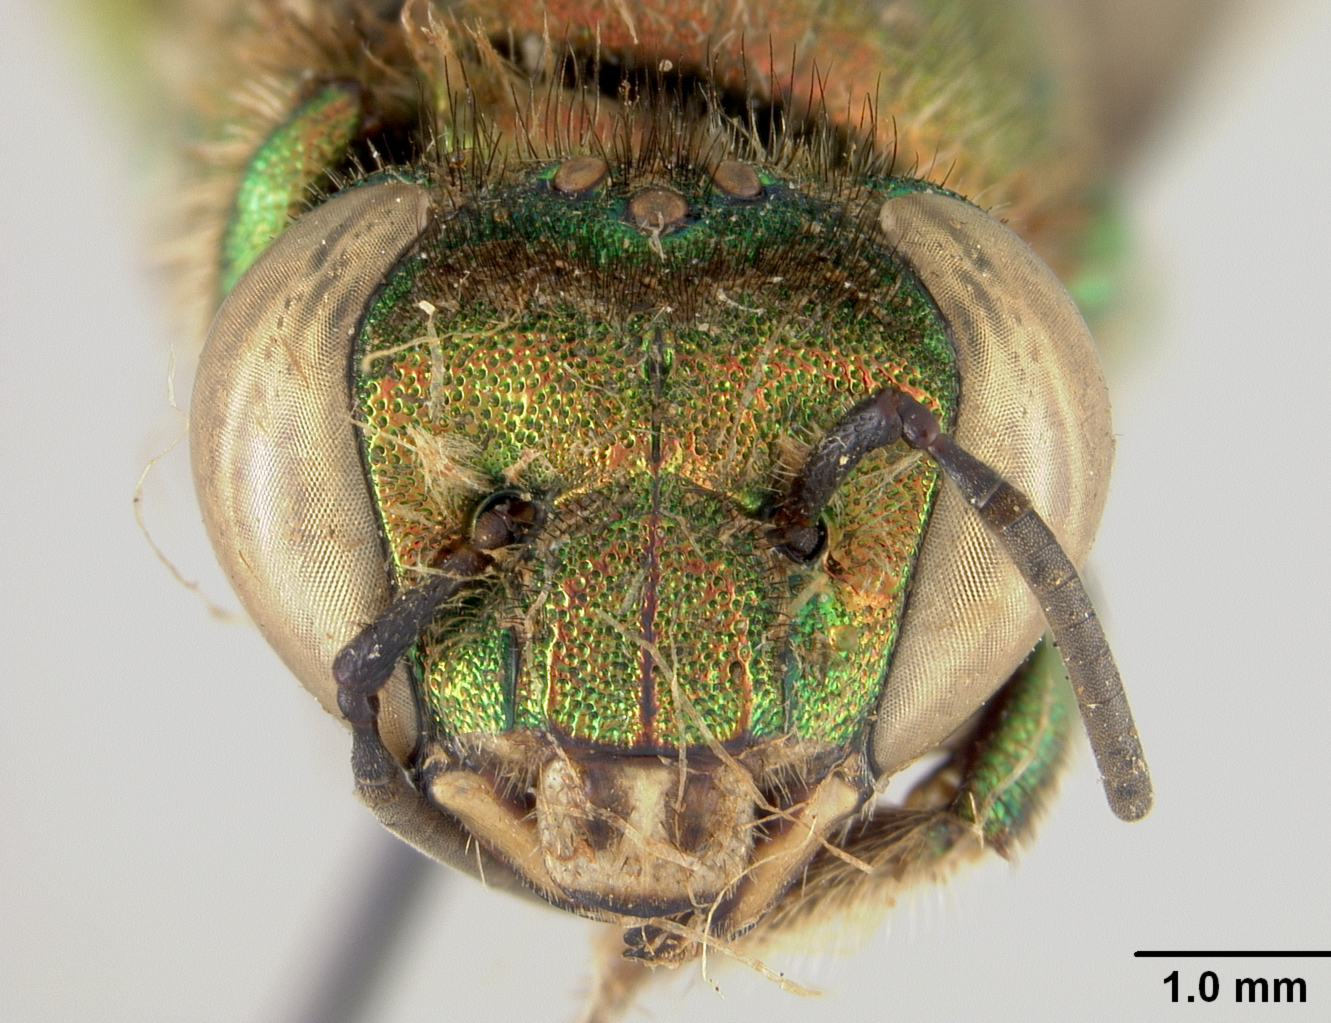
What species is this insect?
Euglossa variabilis
